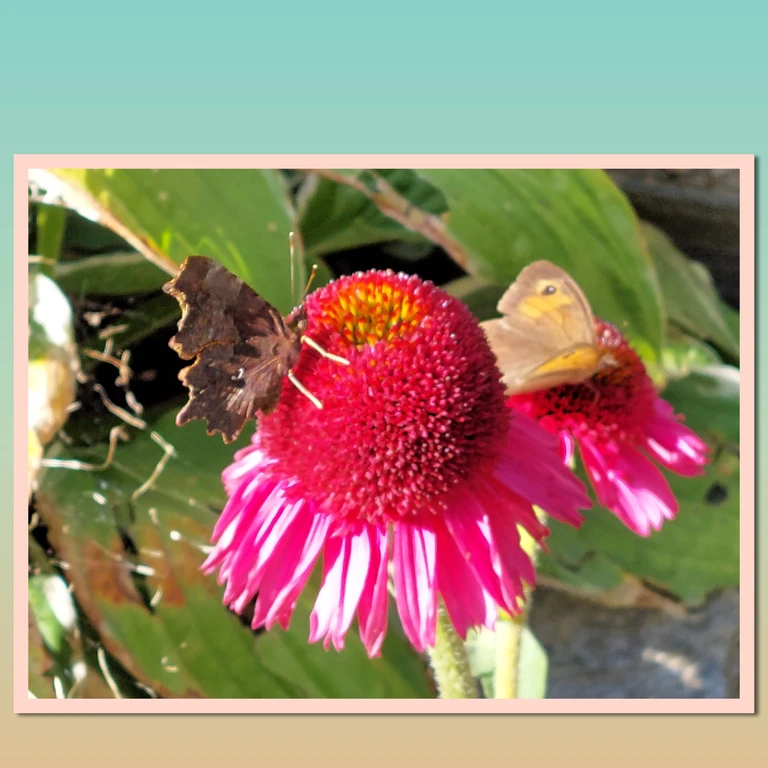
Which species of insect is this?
Polygonia c-album
